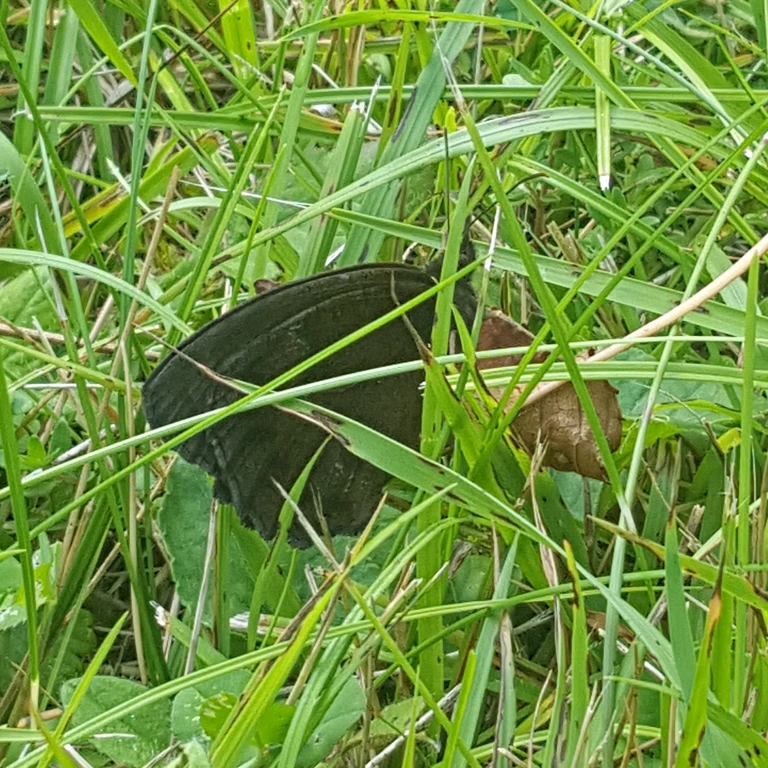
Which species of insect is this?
Minois dryas
